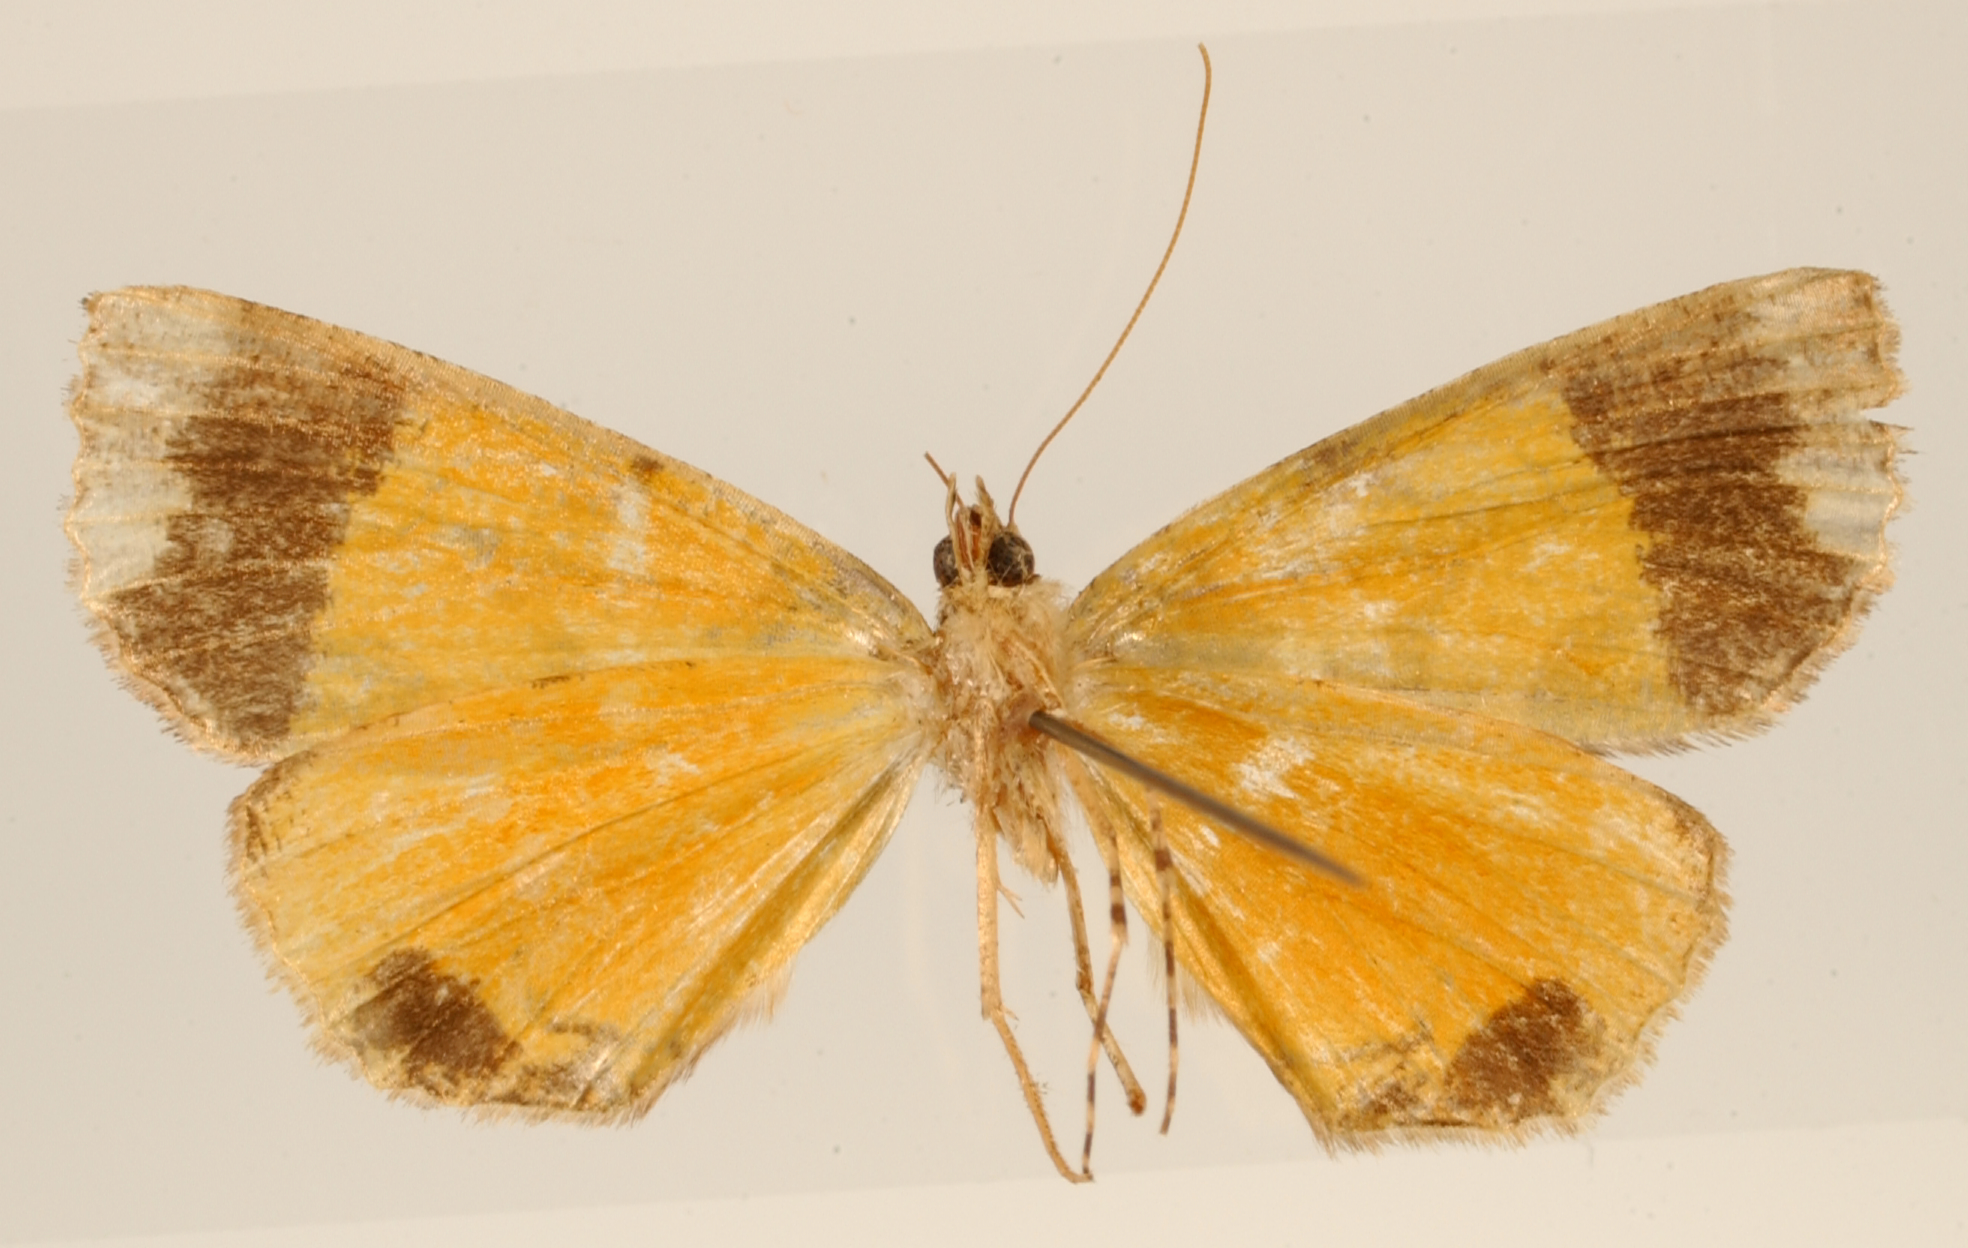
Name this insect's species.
Ischnopteris prognata
